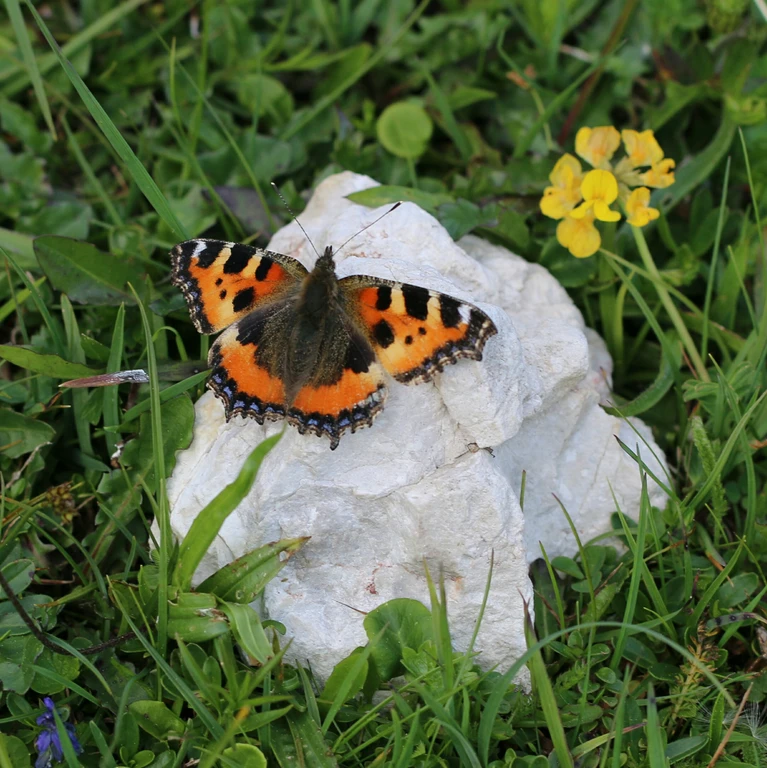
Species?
Aglais urticae
